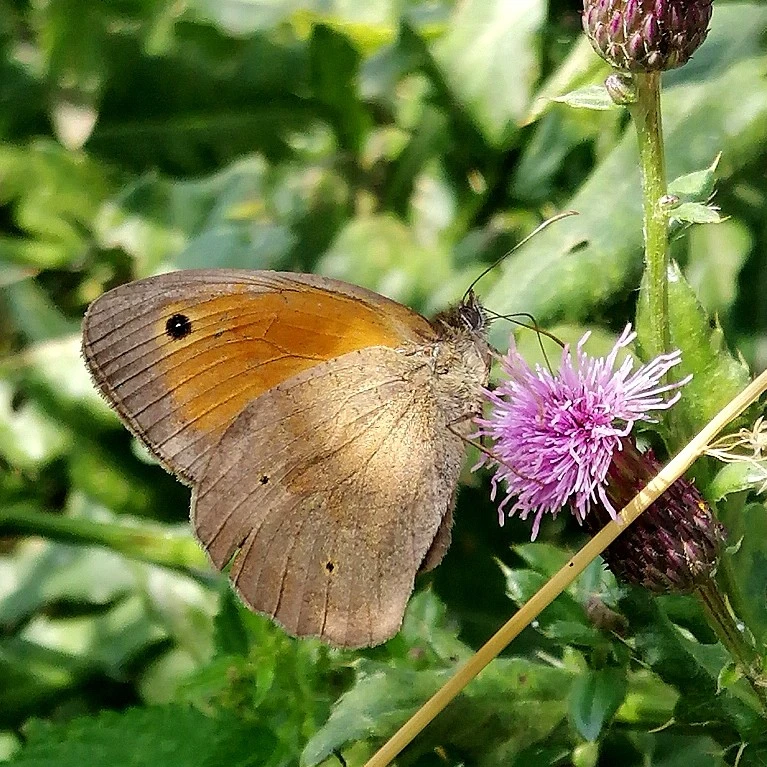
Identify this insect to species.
Maniola jurtina
